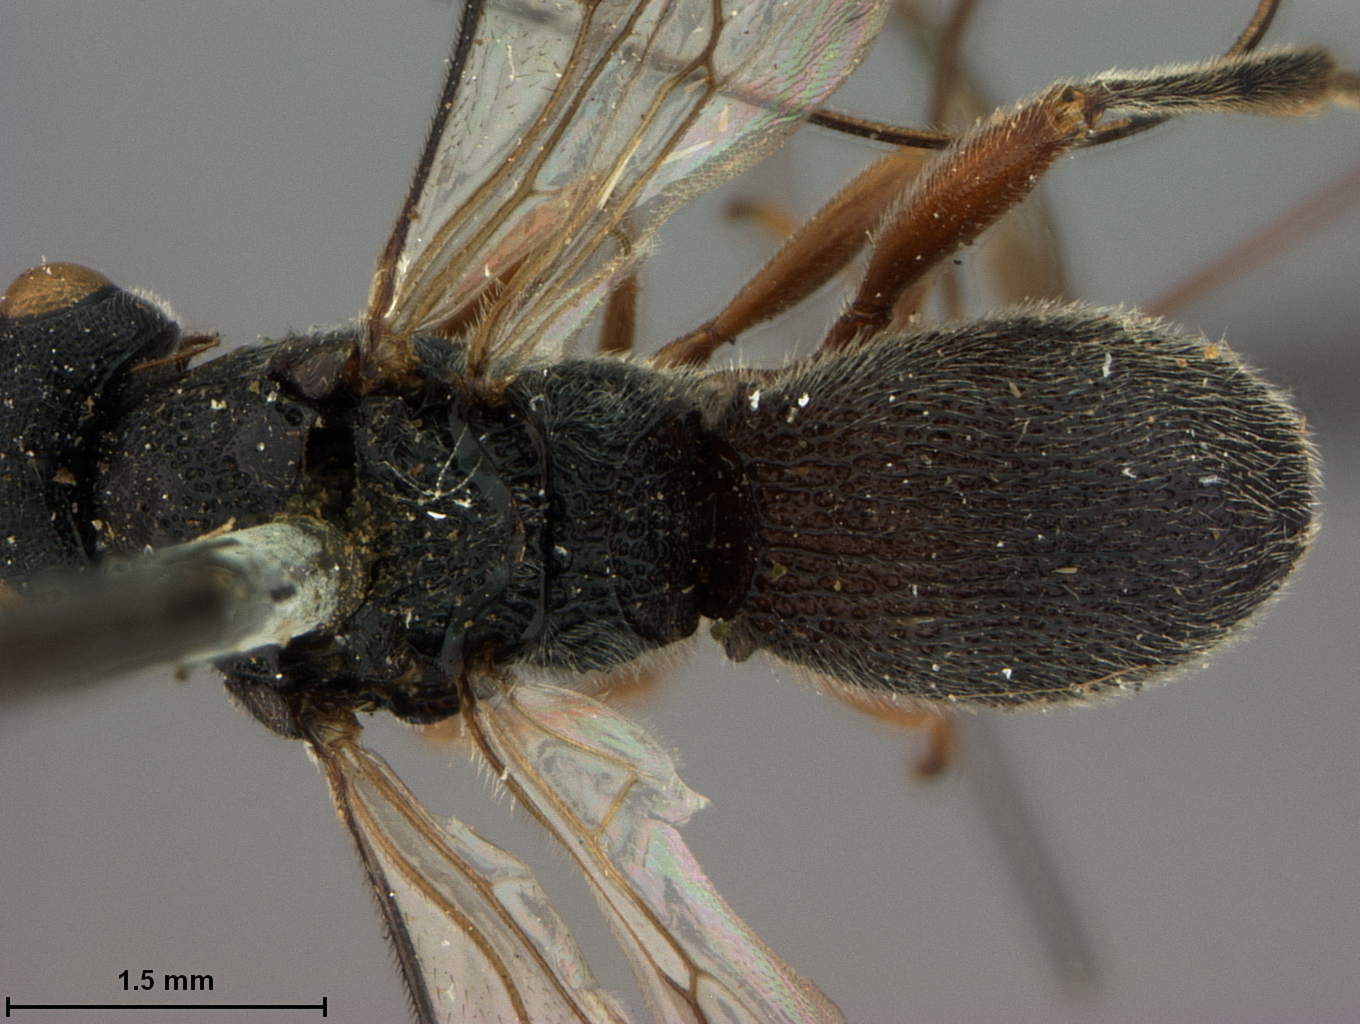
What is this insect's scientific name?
Urosigalphus armatus
